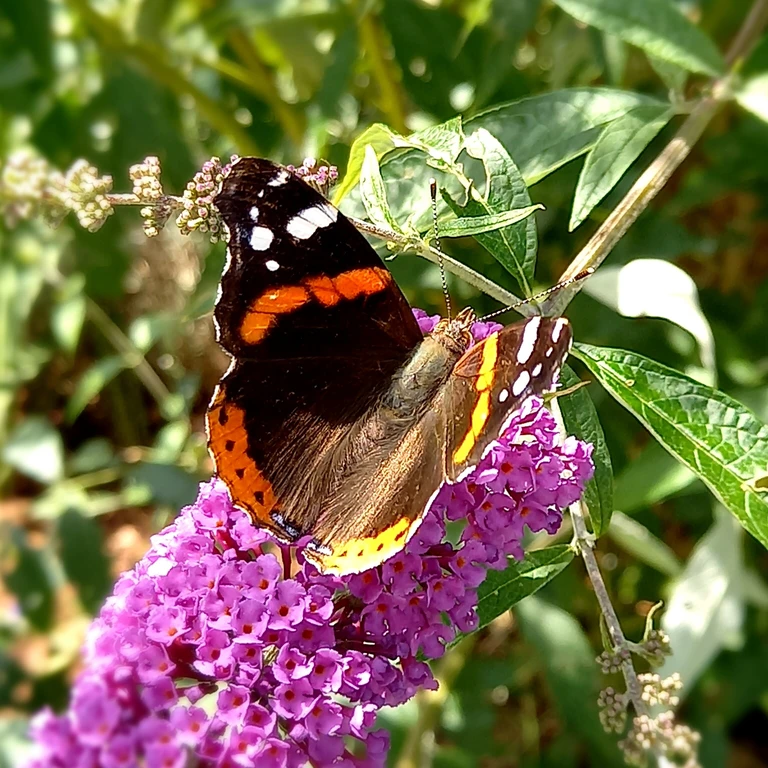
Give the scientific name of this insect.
Vanessa atalanta
